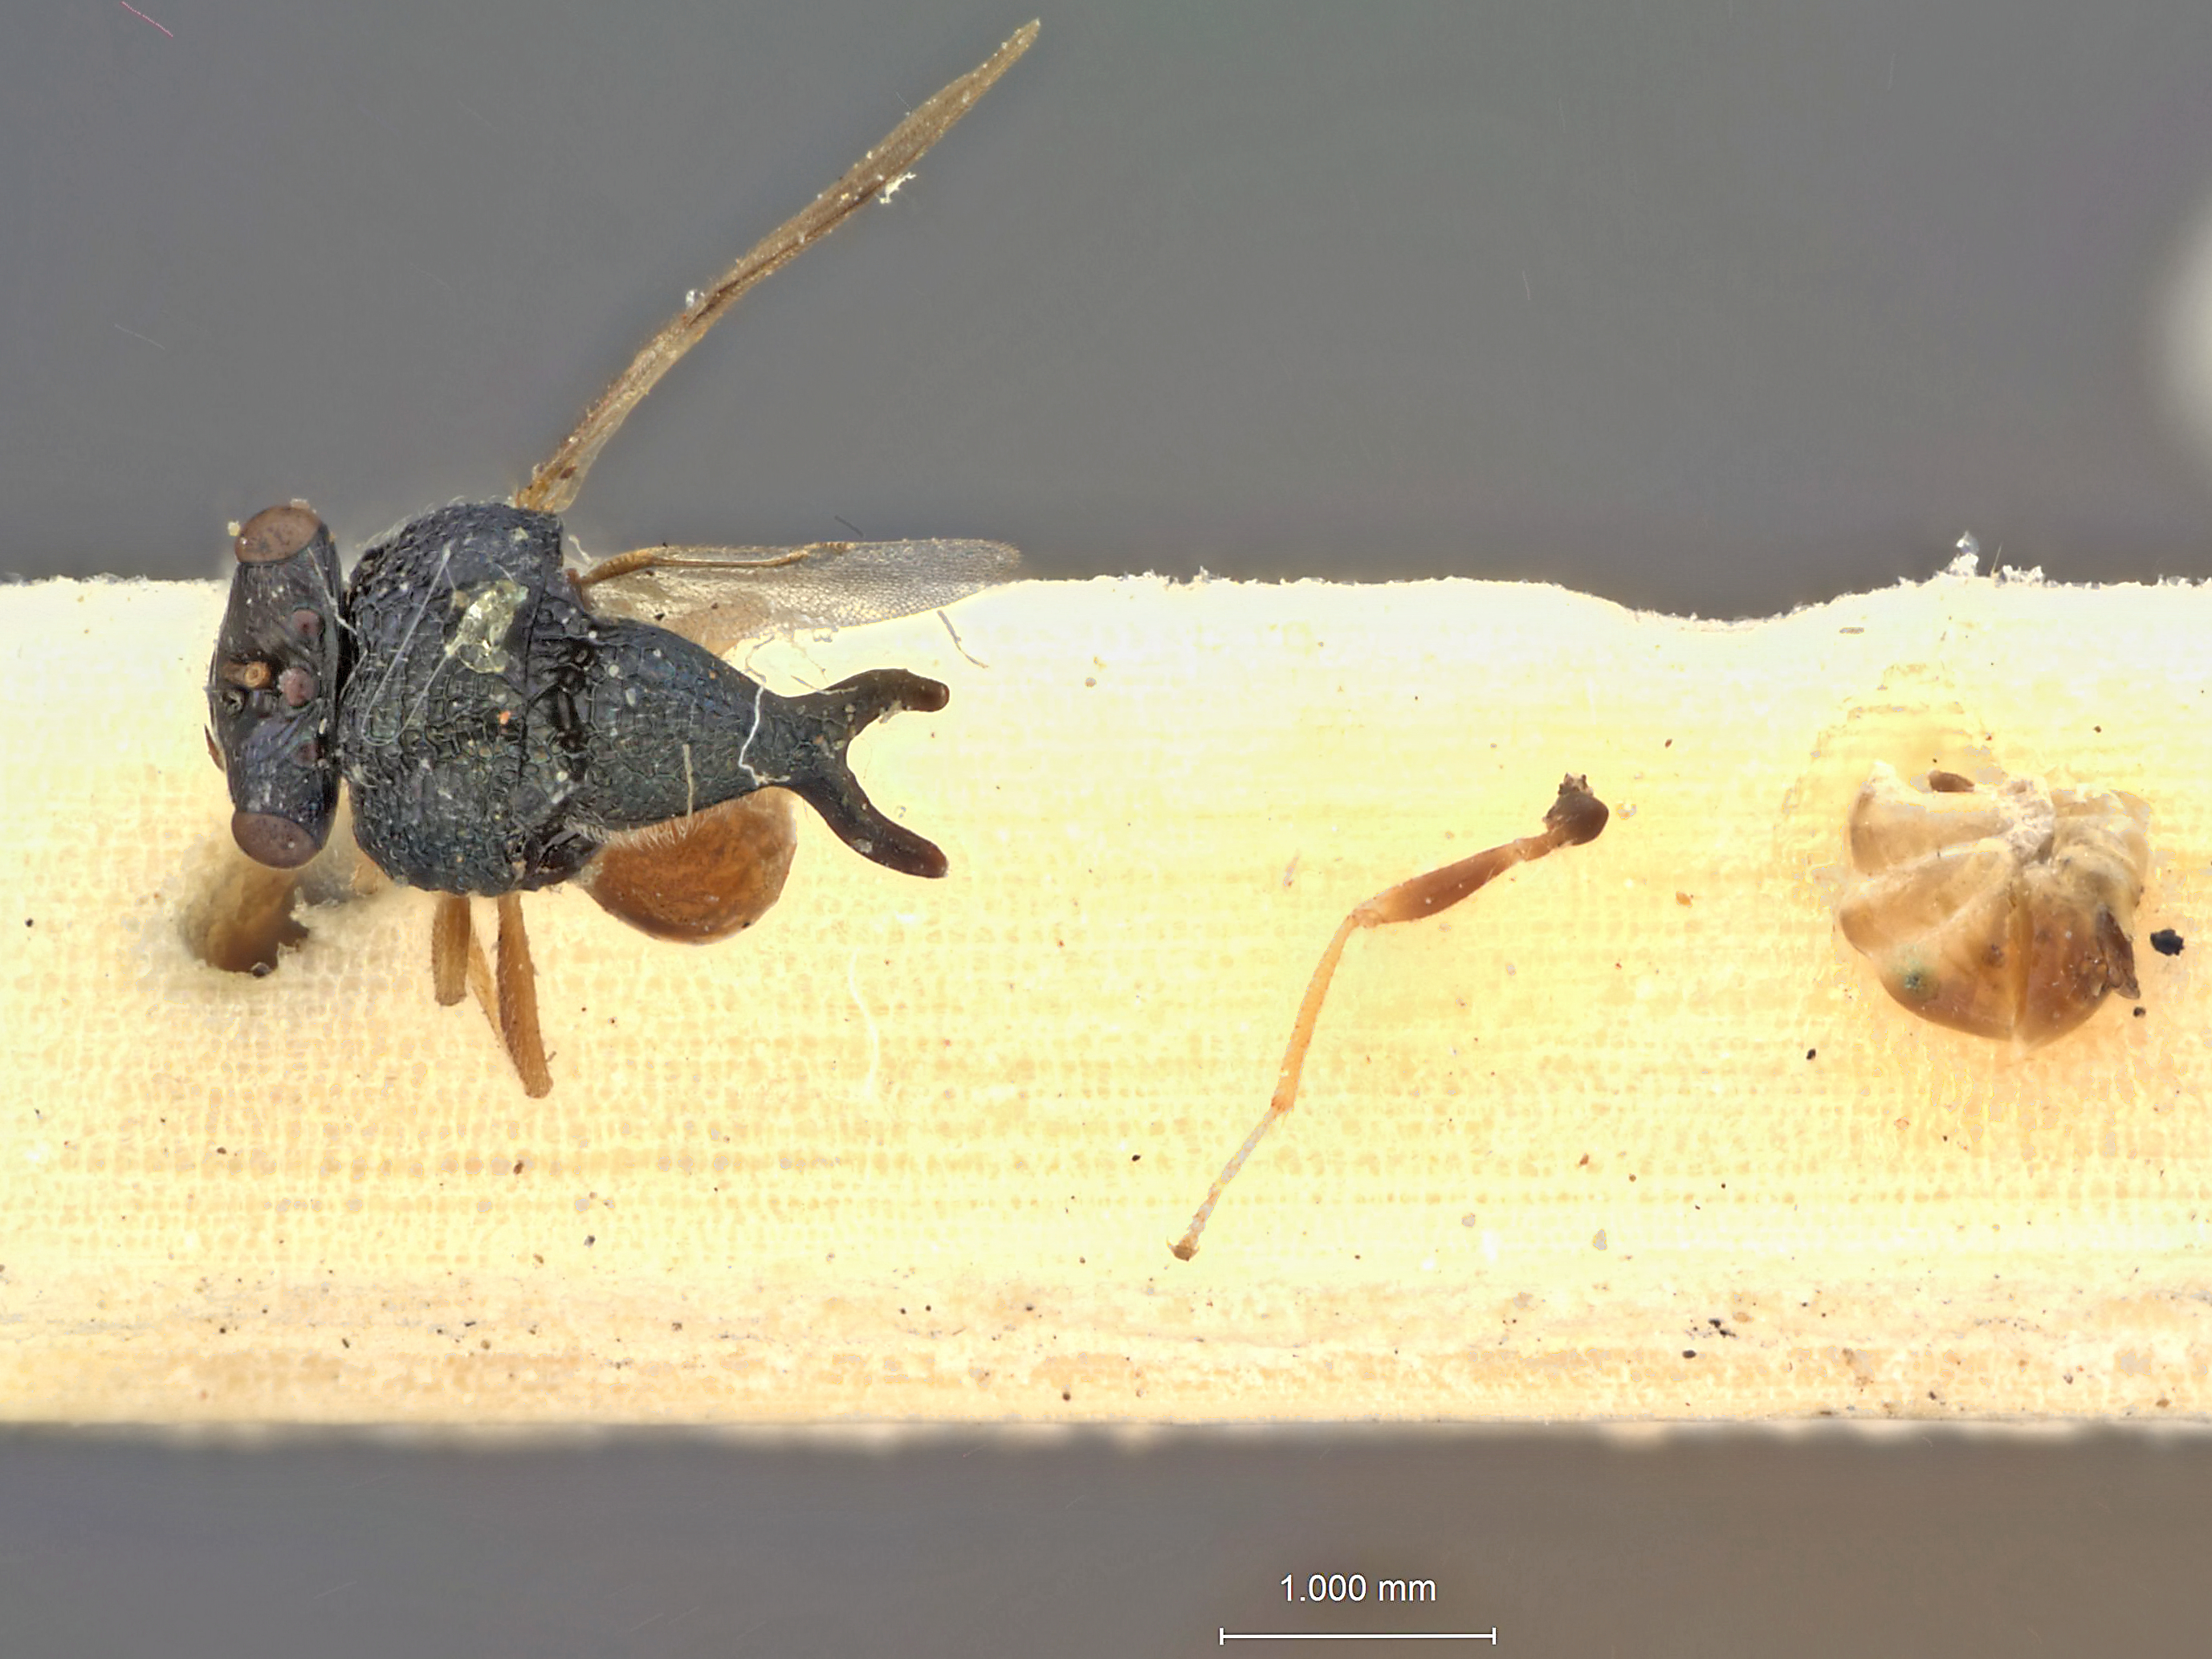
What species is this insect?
Kapaloides coromandelicus
